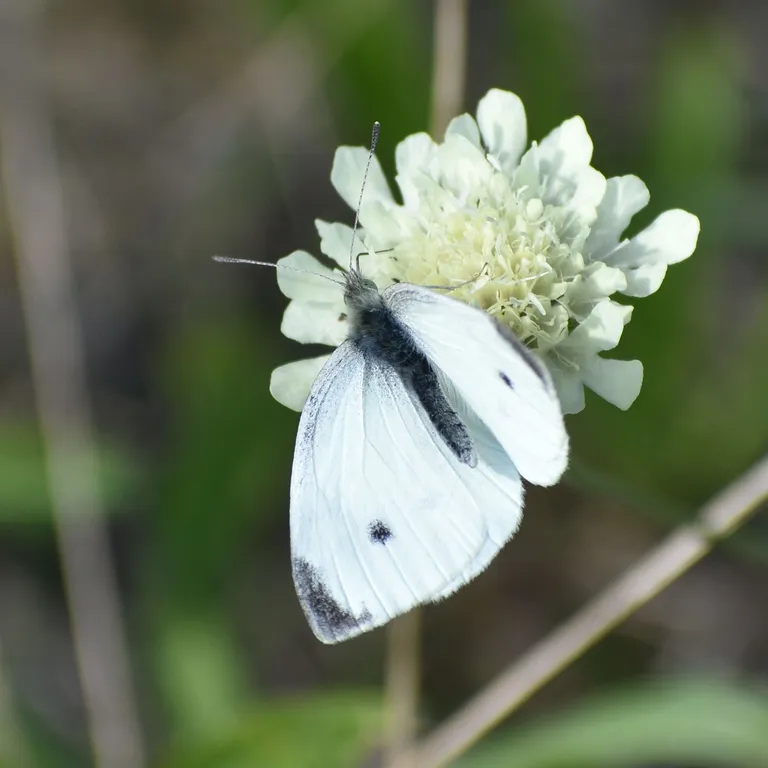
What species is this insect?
Pieris rapae
